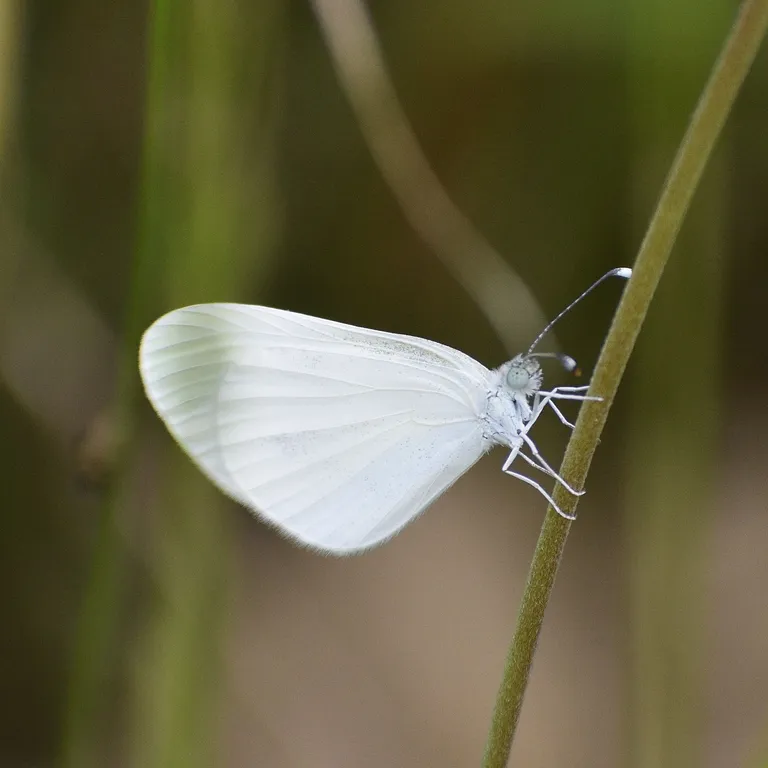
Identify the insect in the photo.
Leptidea sinapis/juvernica
